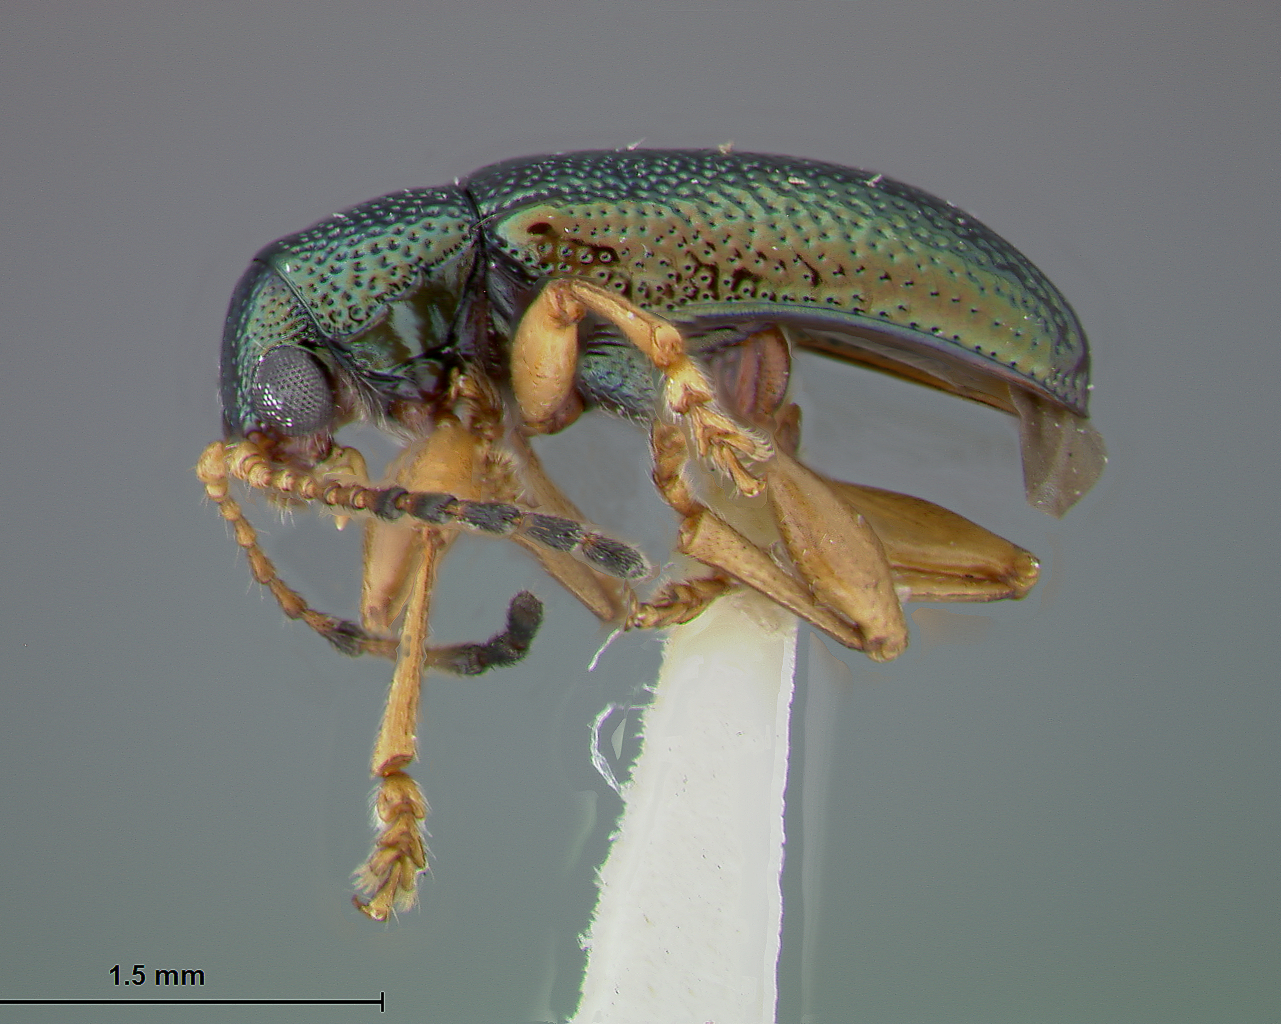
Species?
Alethaxius meliae
